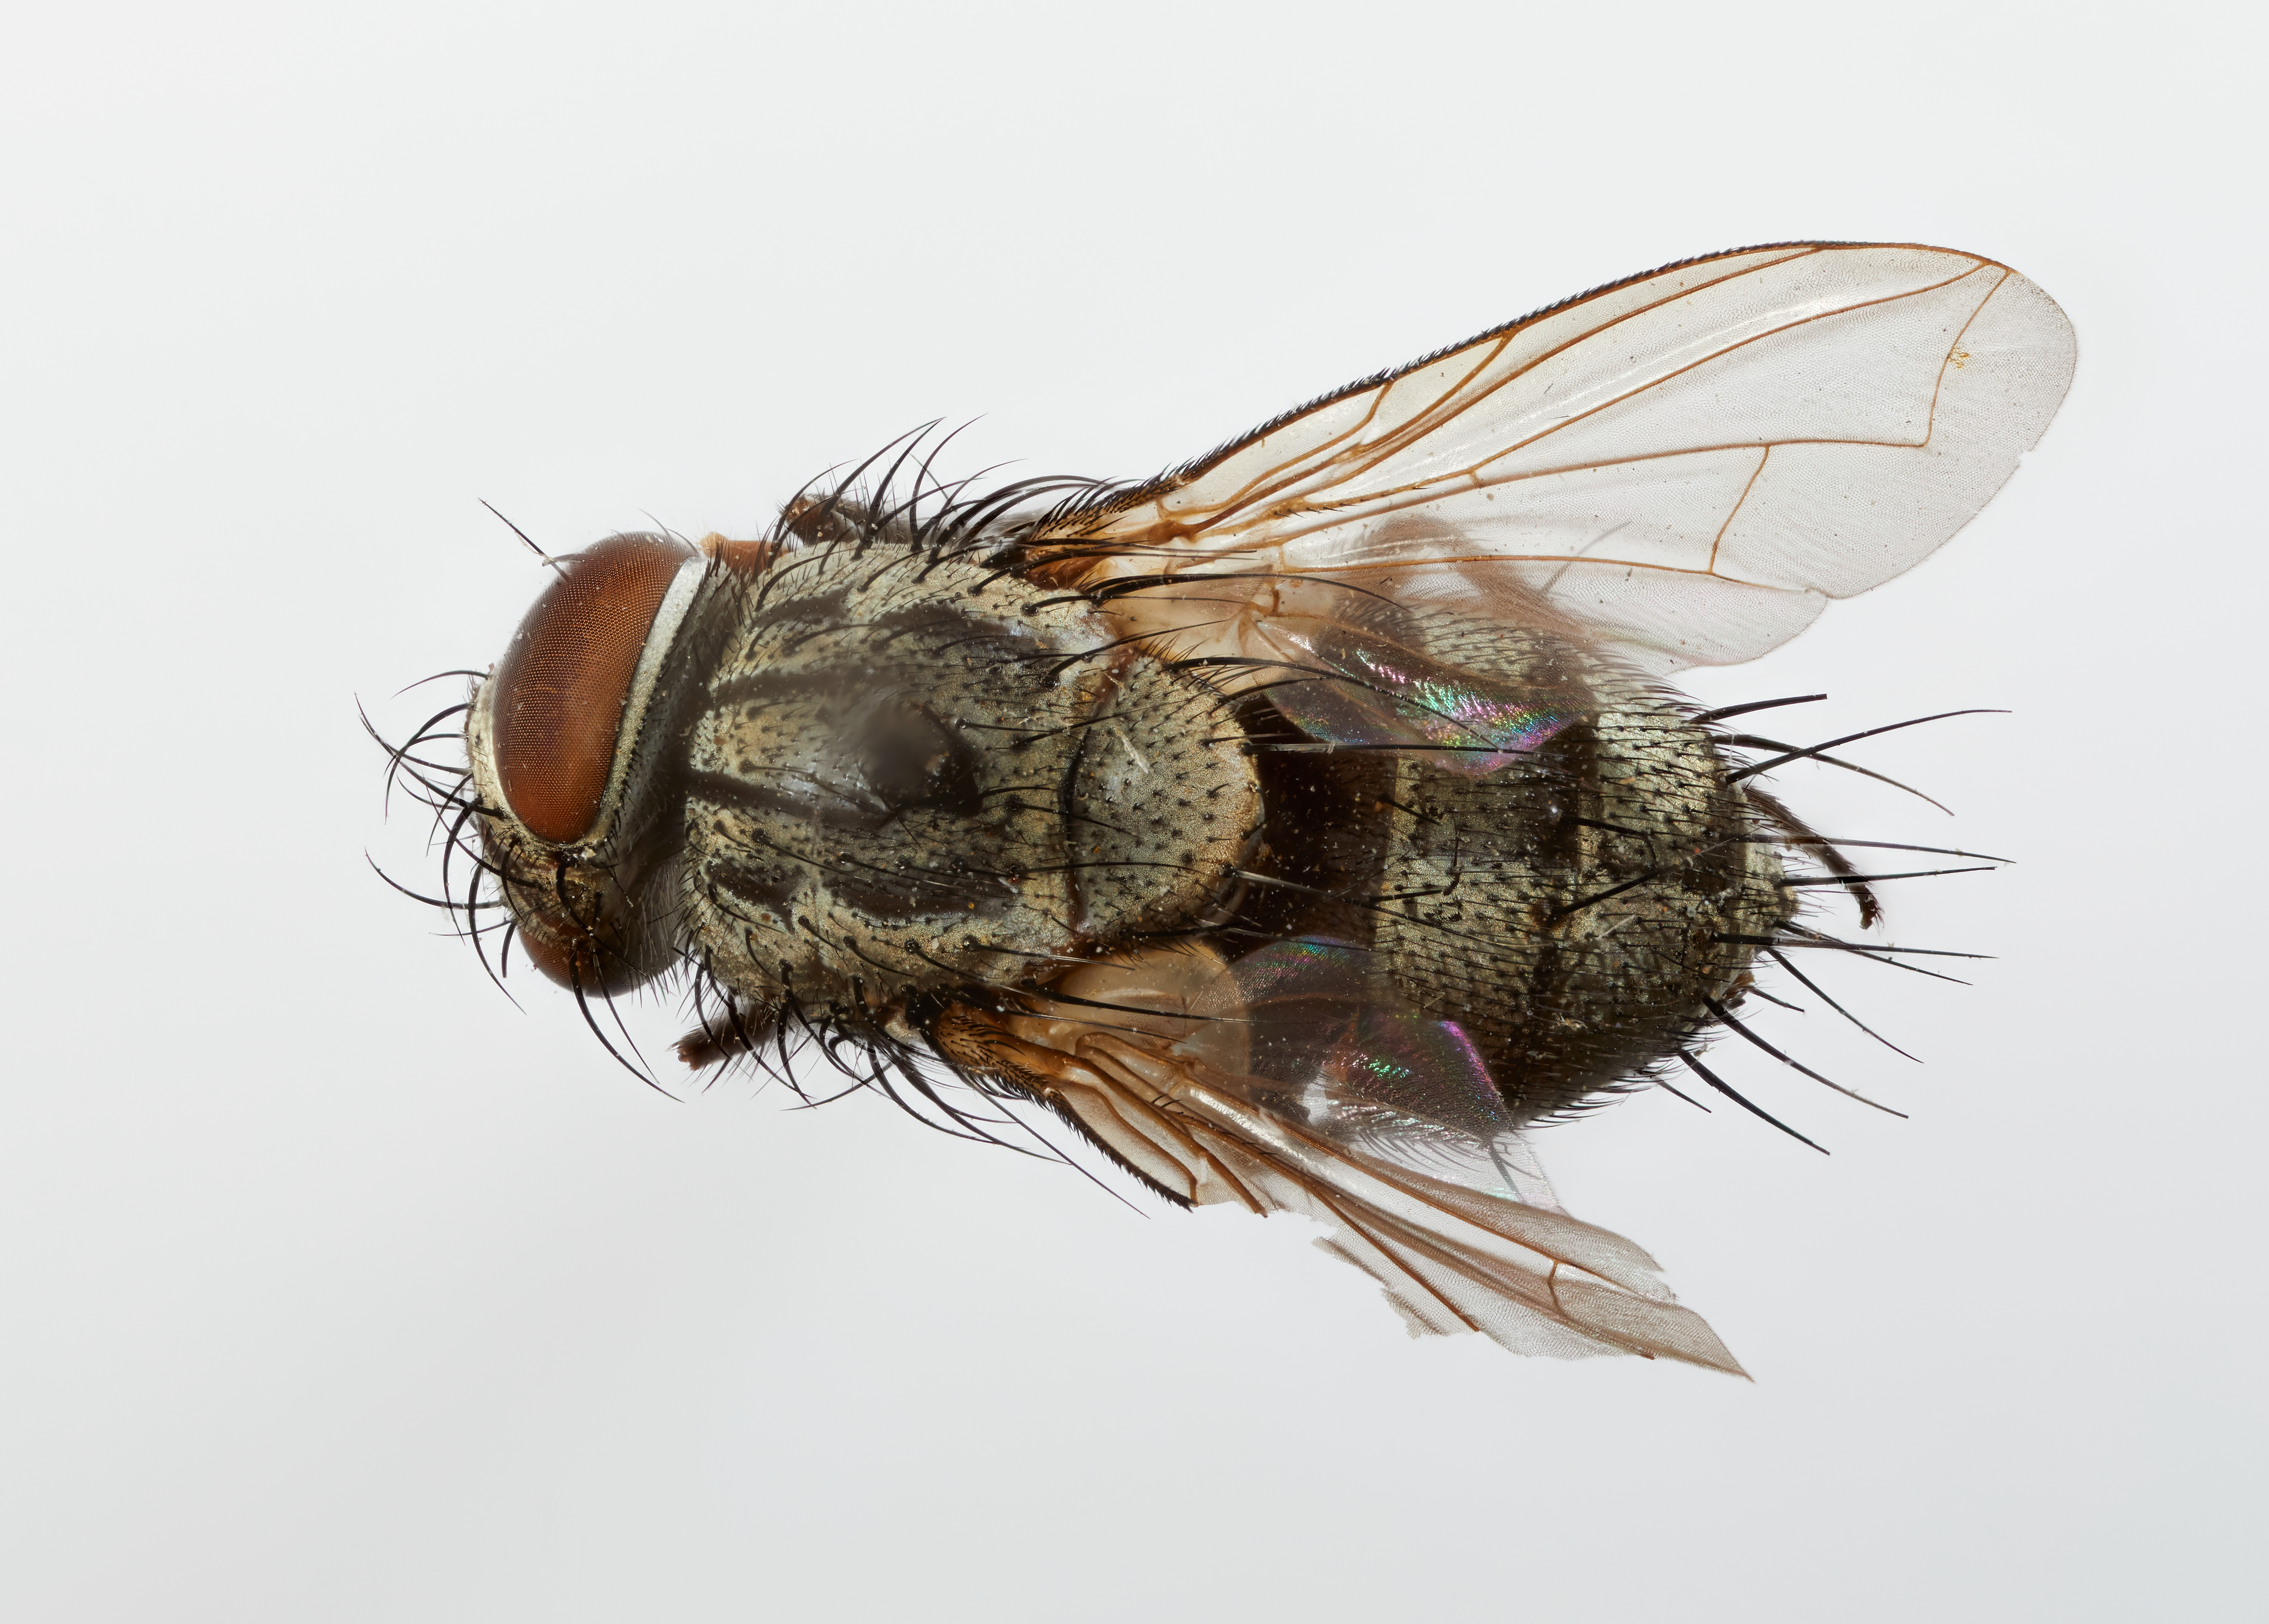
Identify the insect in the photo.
Eumasicera coccidella
